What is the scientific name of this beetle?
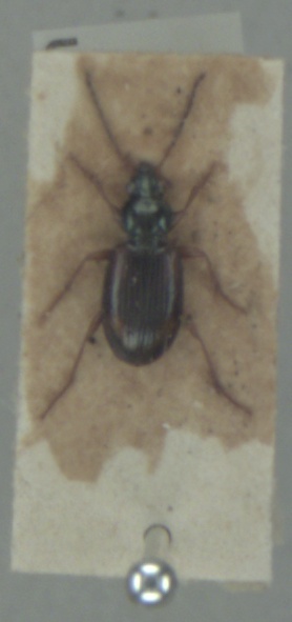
Bembidion tetracolum
